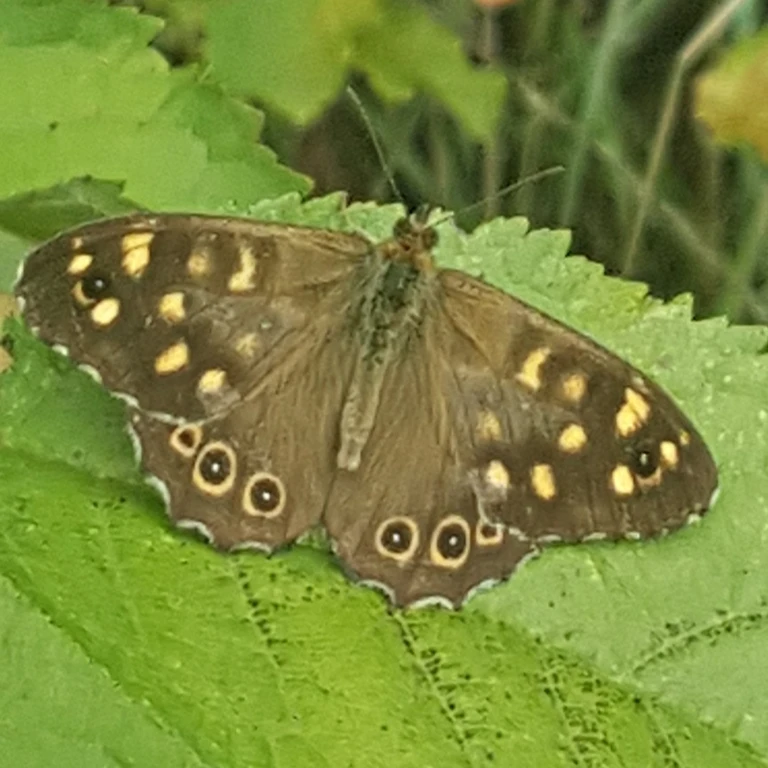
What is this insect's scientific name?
Pararge aegeria
